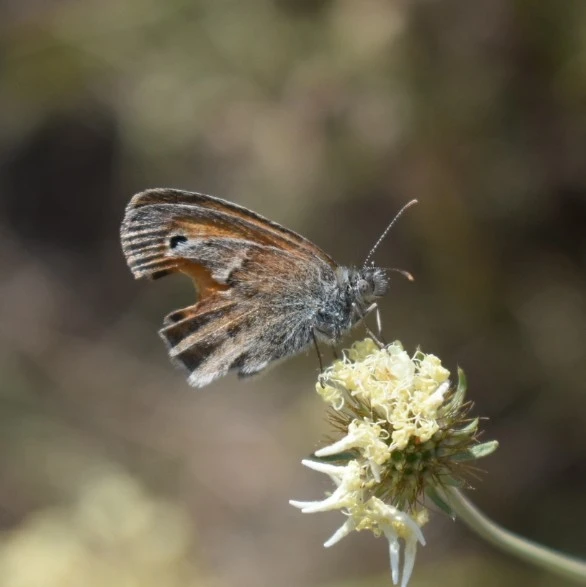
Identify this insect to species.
Coenonympha pamphilus
